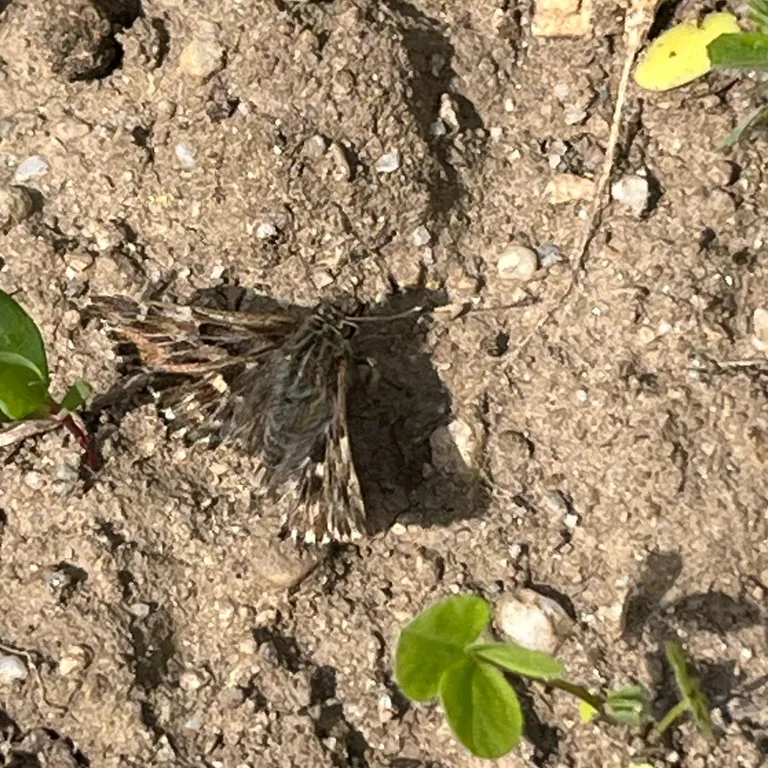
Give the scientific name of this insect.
Carcharodus alceae
